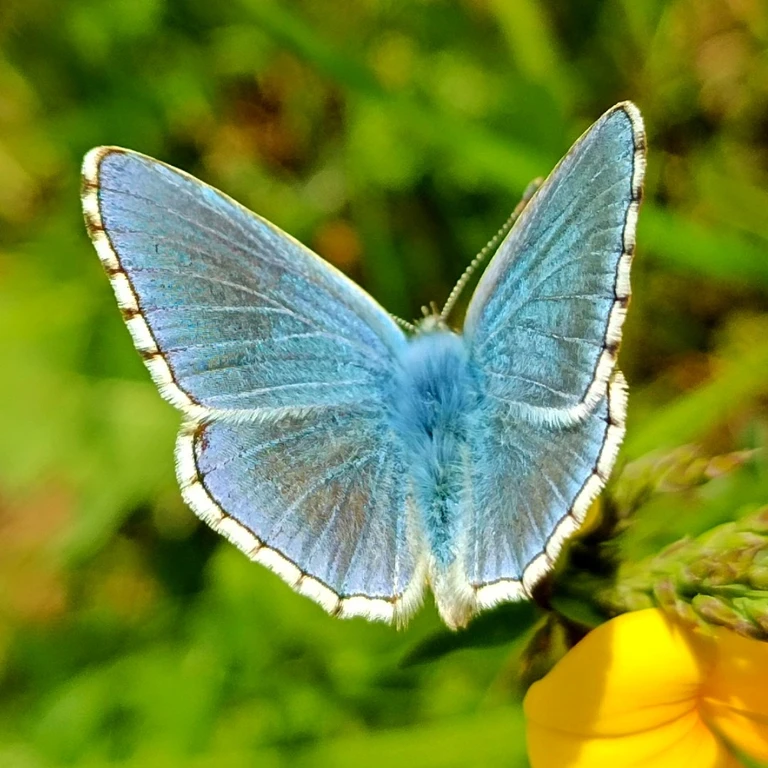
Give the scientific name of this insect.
Lysandra bellargus
